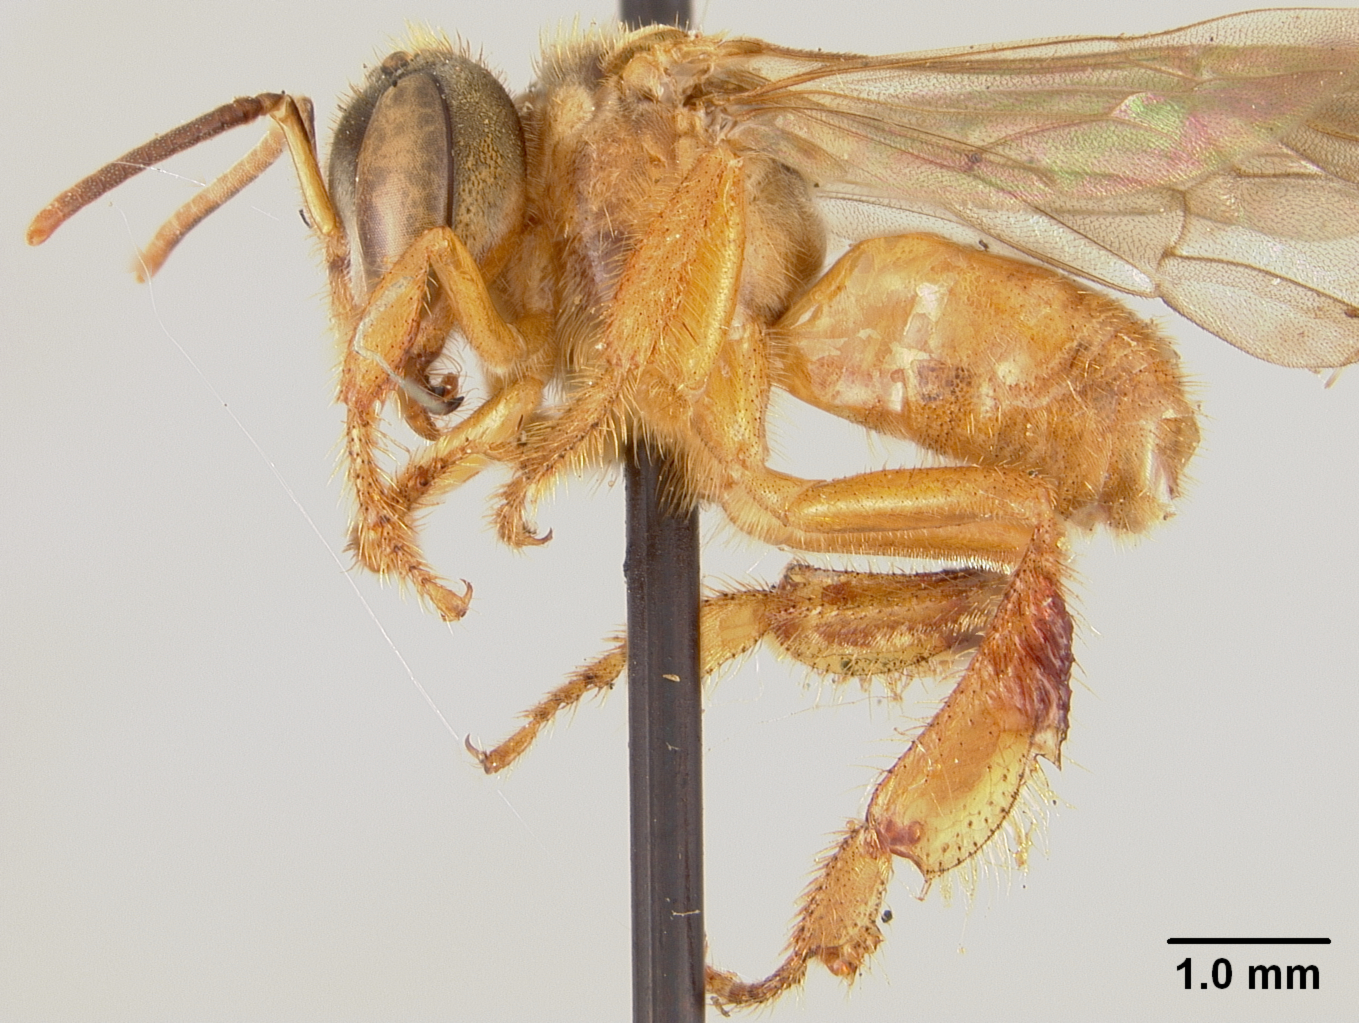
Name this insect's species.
Trigona ferricauda
